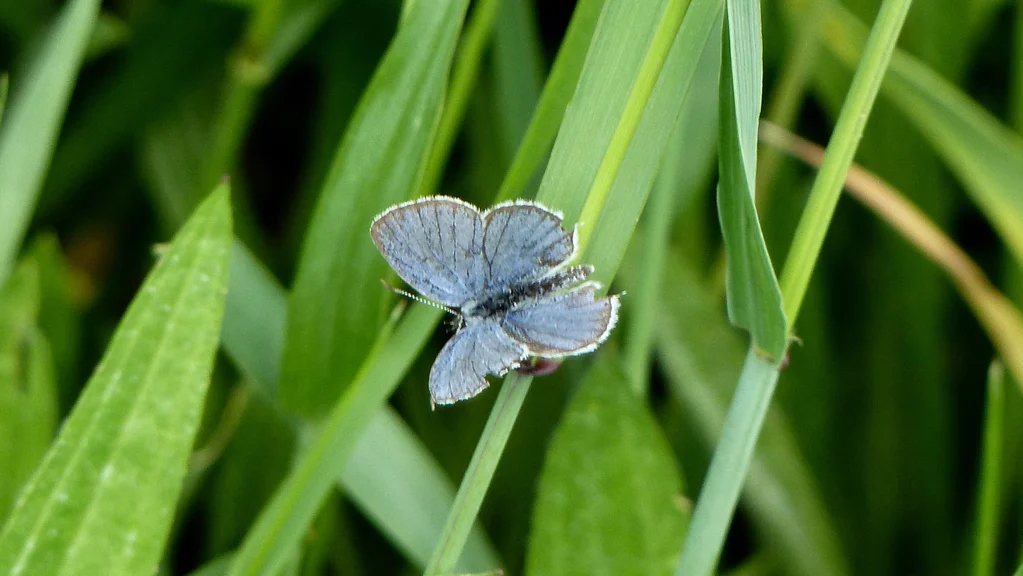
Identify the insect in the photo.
Cupido argiades (also Elkalyce argiades)
